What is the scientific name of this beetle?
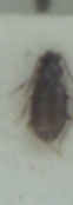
Tachys bistriatus
